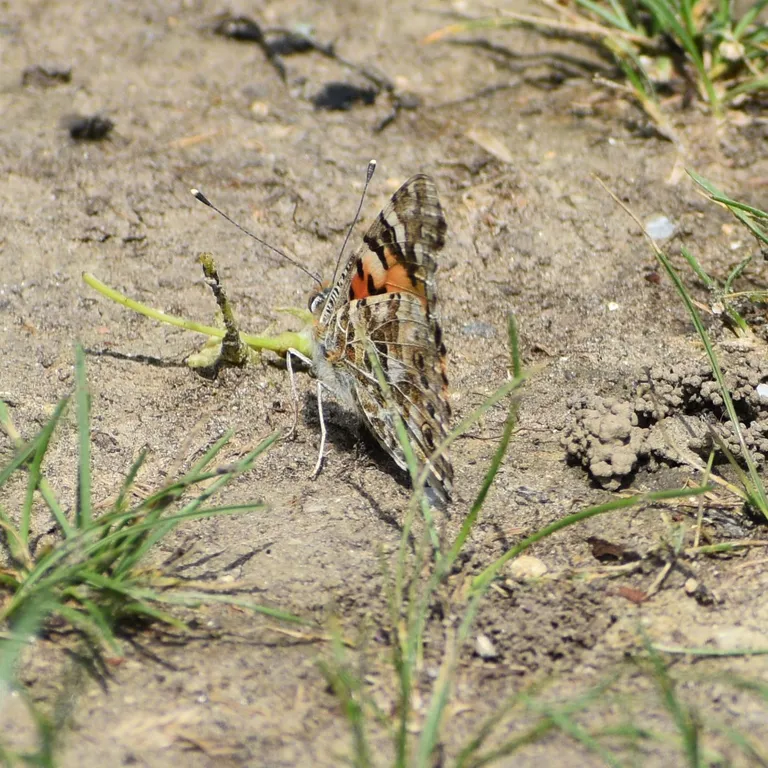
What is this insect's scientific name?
Vanessa cardui
